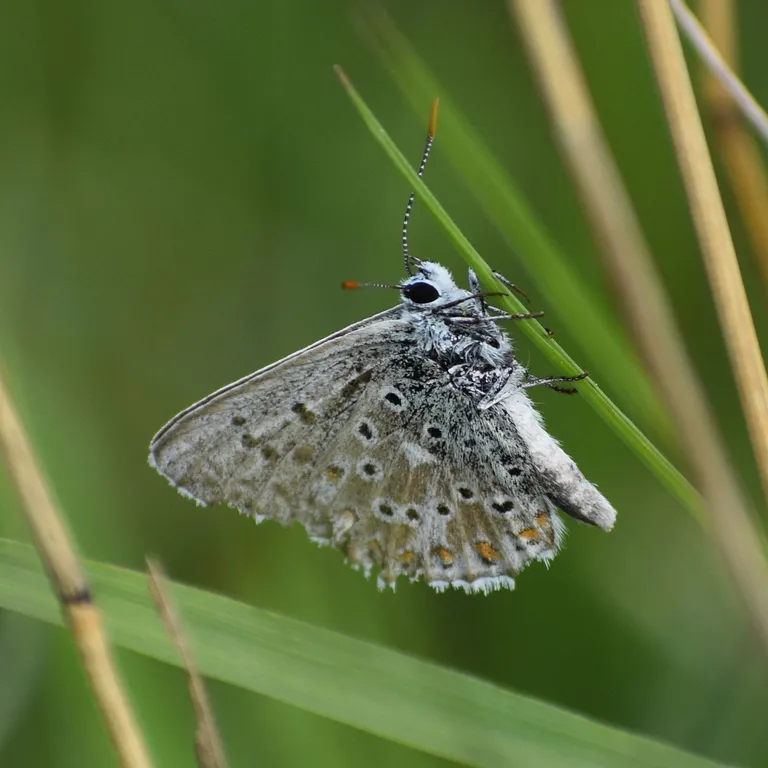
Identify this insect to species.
Lysandra coridon
